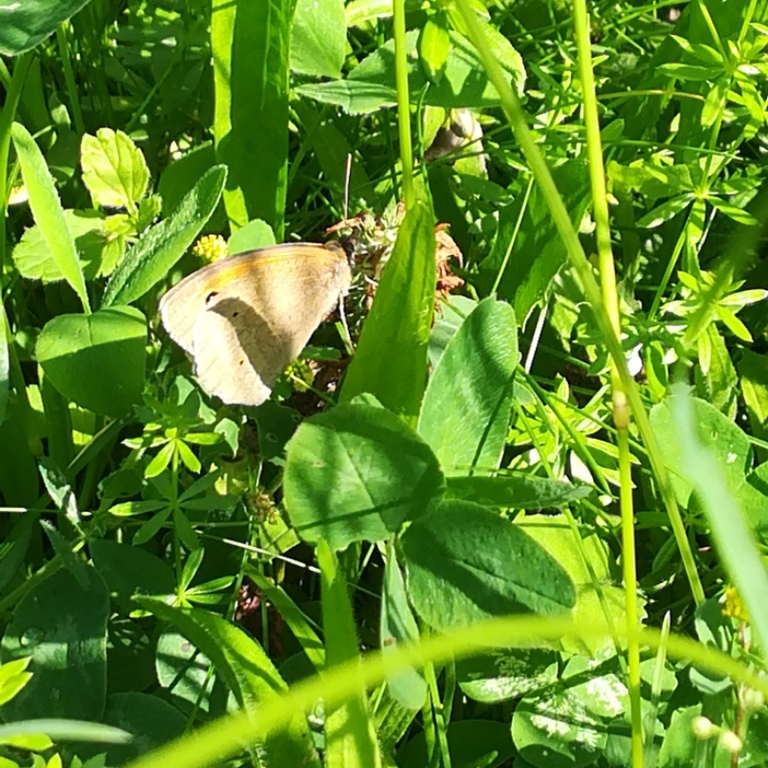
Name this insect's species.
Maniola jurtina
